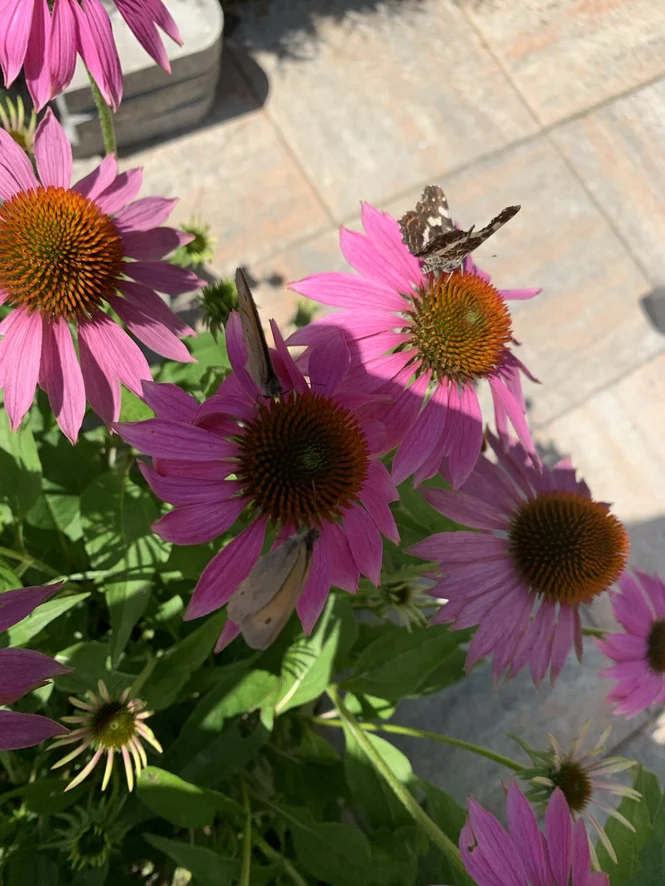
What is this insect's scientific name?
Araschnia levana
